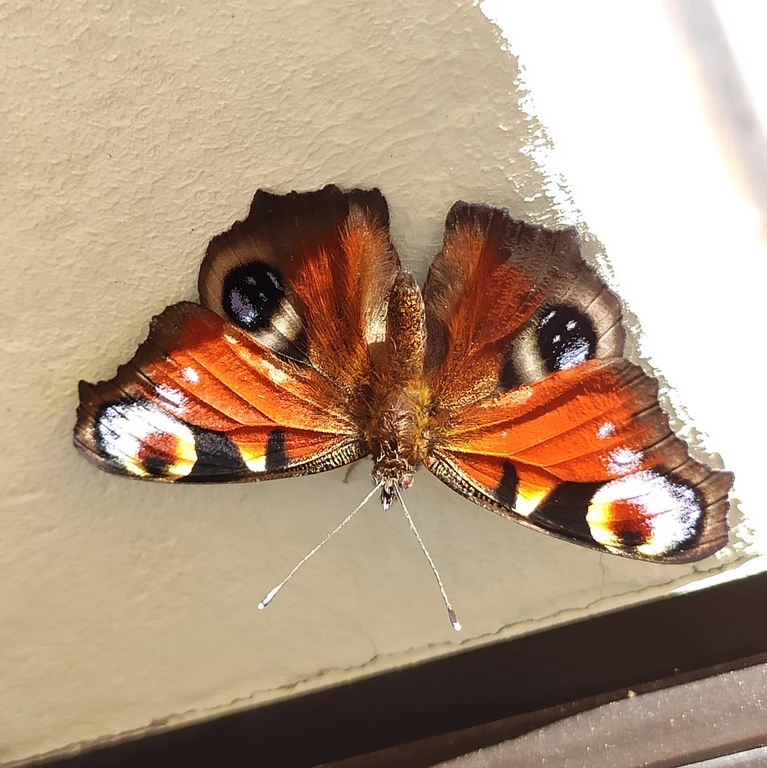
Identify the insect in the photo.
Aglais io
